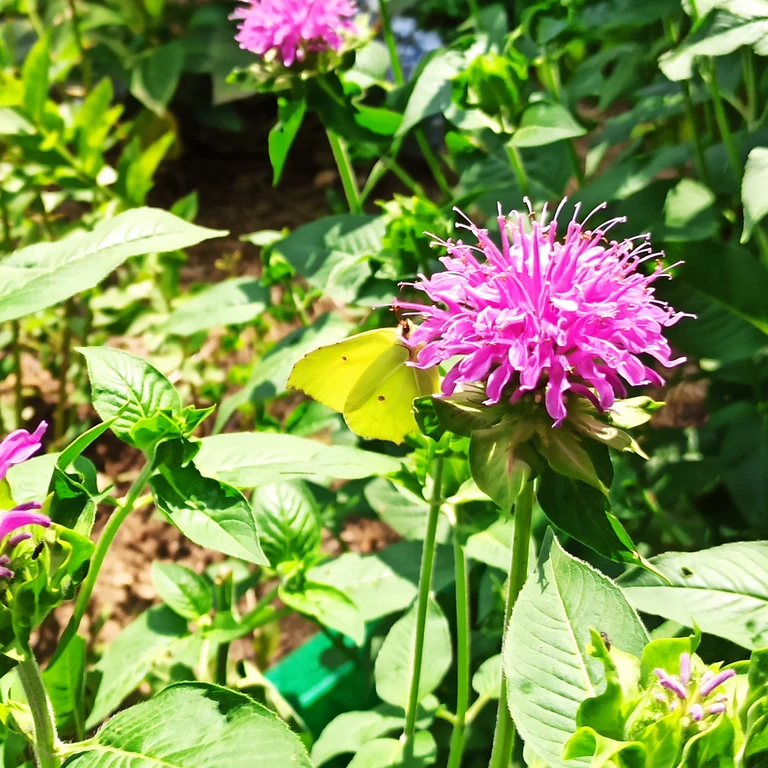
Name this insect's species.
Gonepteryx rhamni
